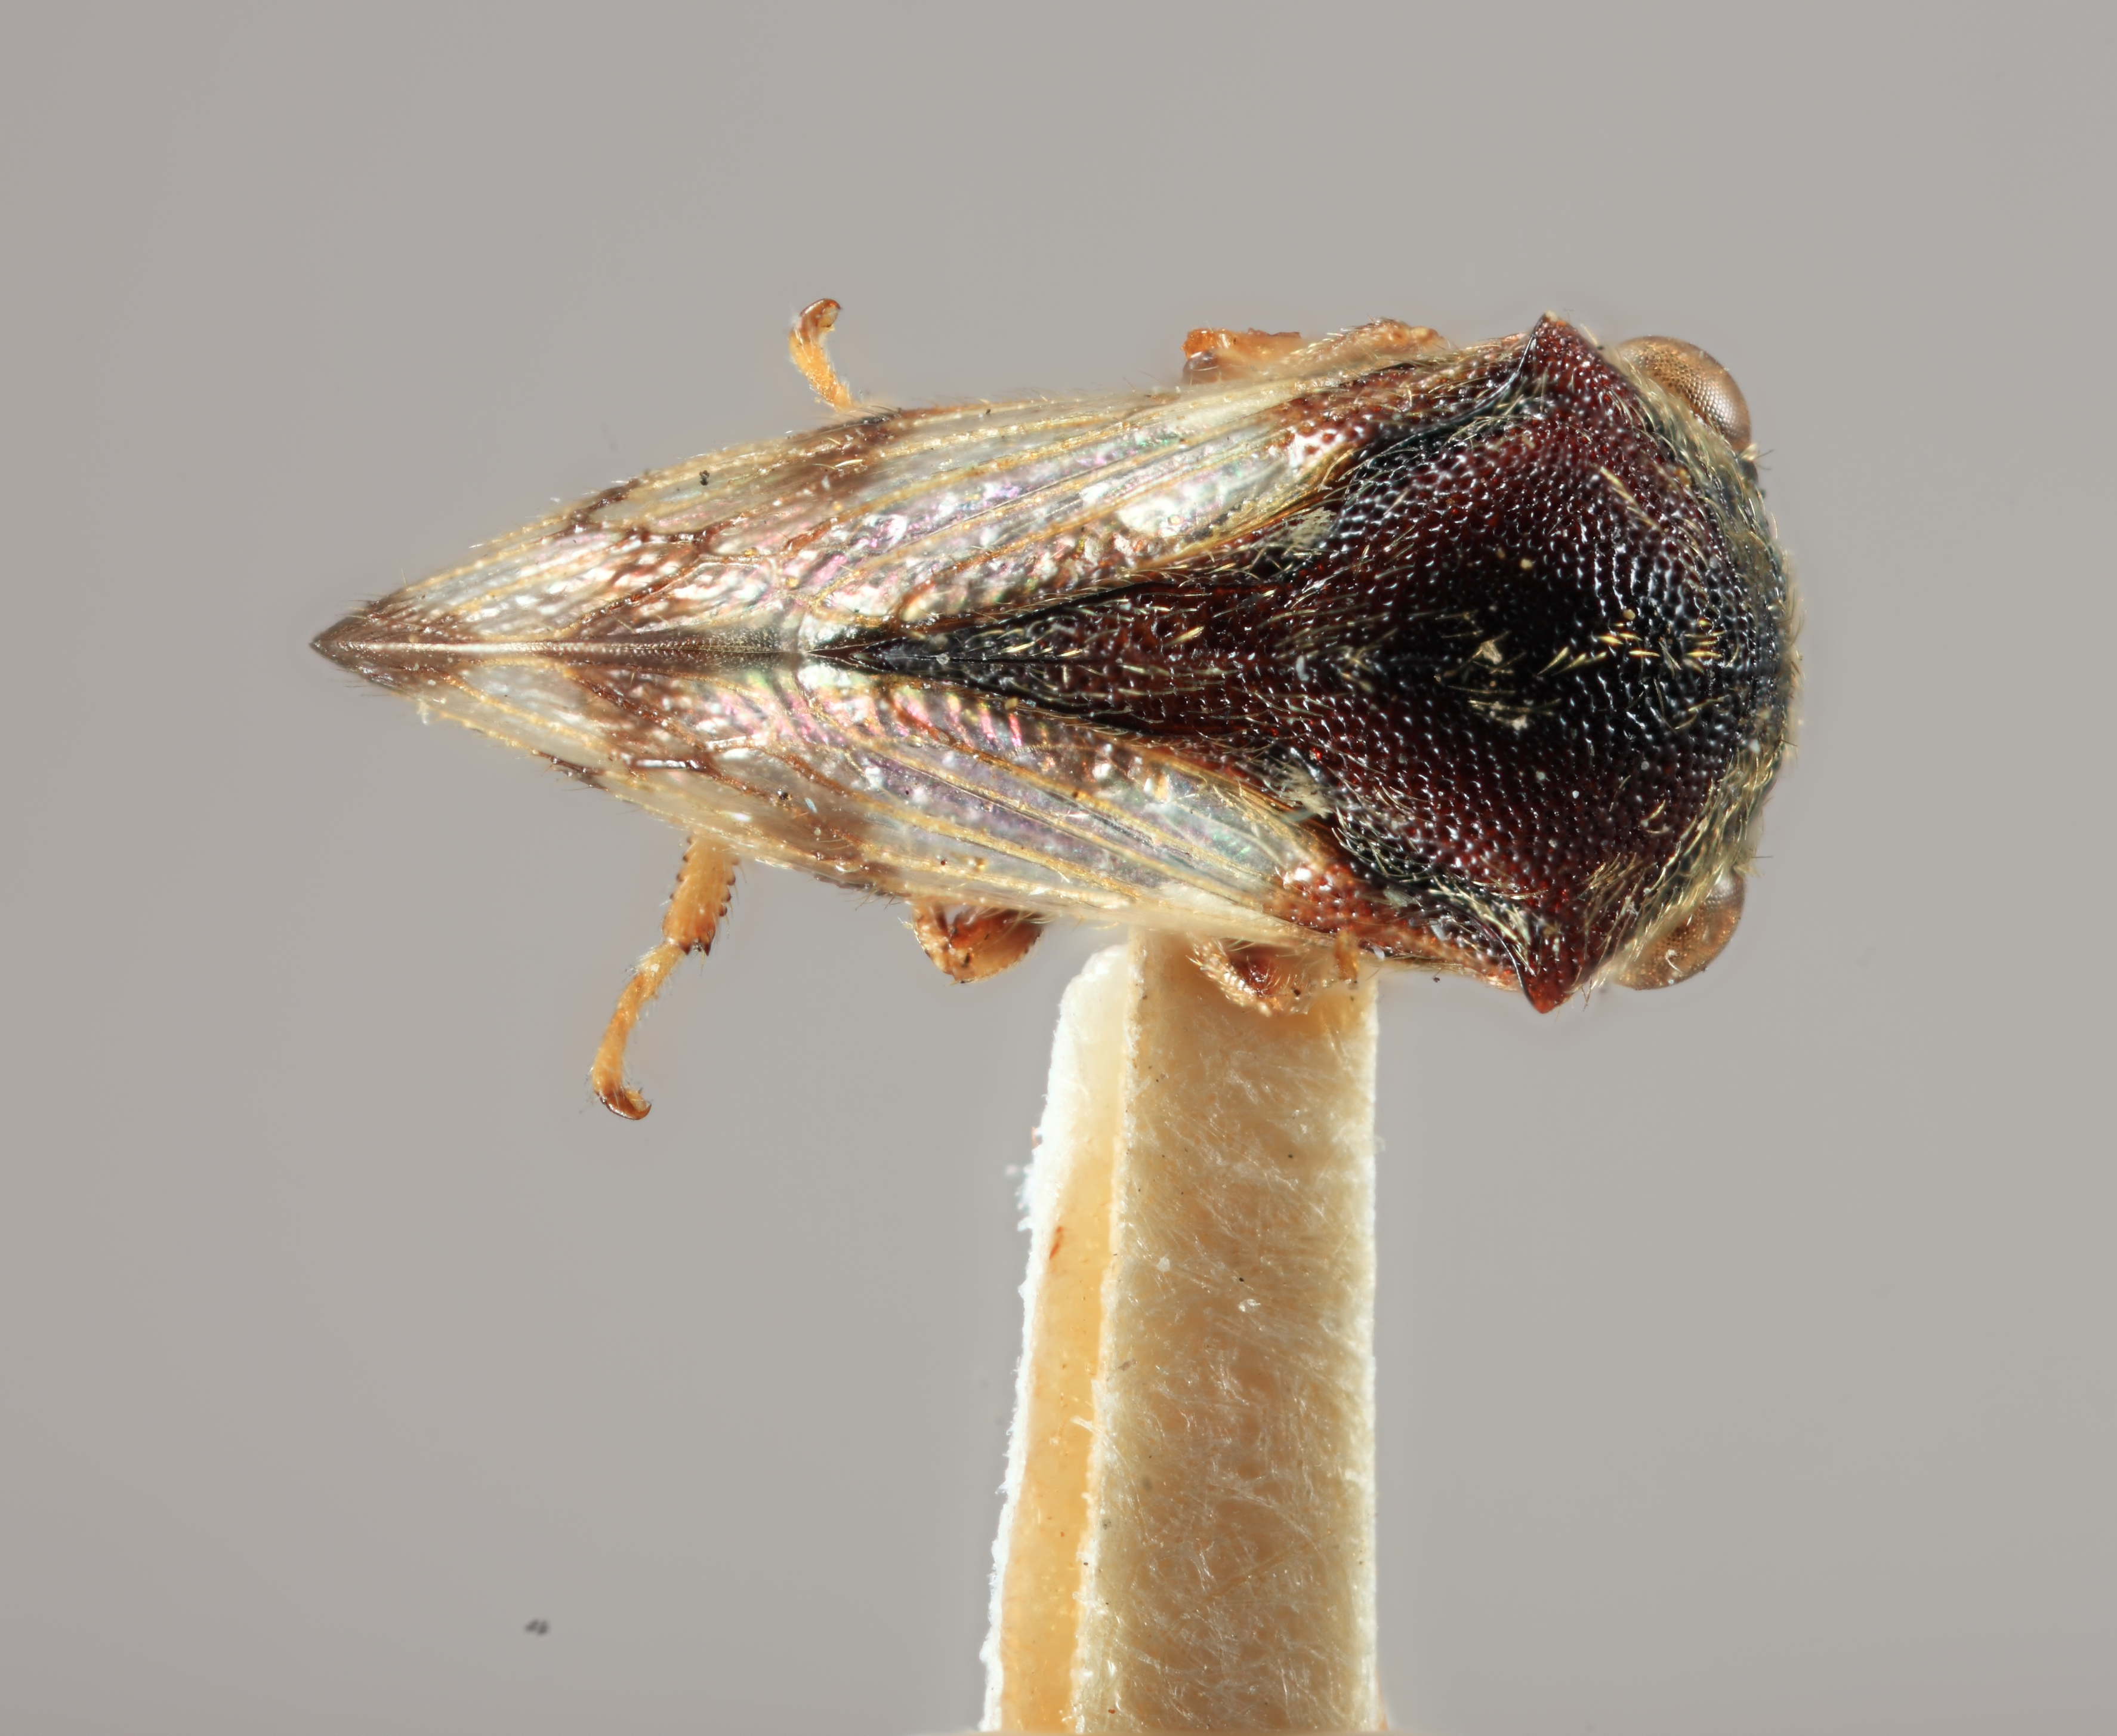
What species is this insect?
Gargara maculipennis
